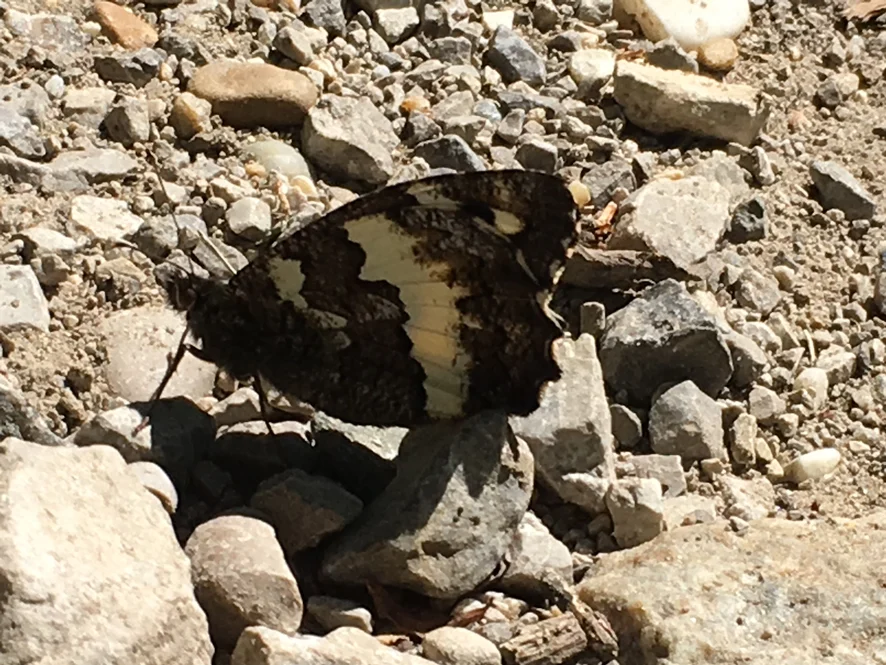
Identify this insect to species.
Brintesia circe
